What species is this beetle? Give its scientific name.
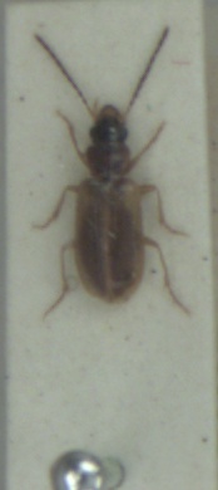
Anthracus consputus
